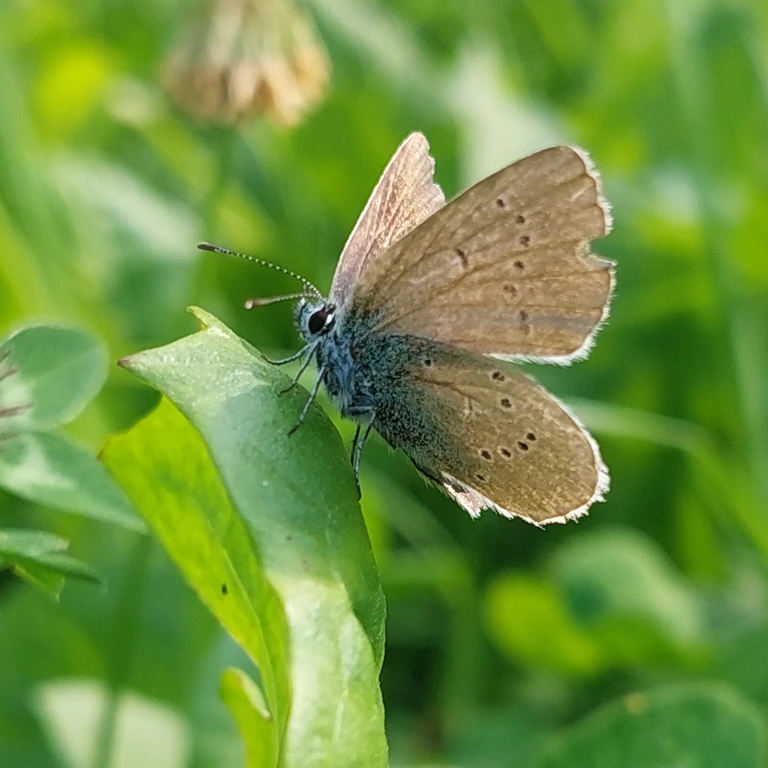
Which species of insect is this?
Cyaniris semiargus
